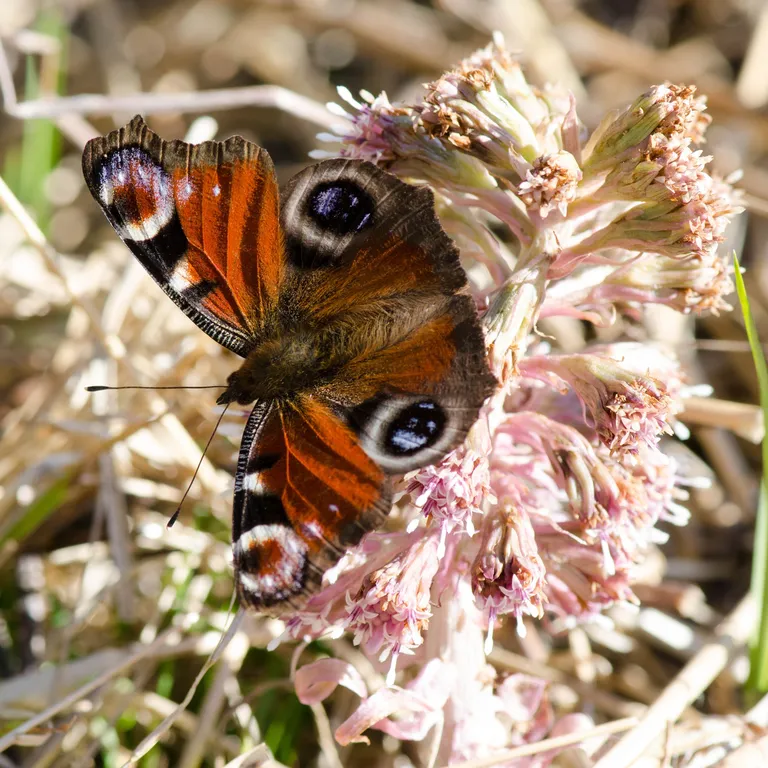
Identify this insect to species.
Aglais io
